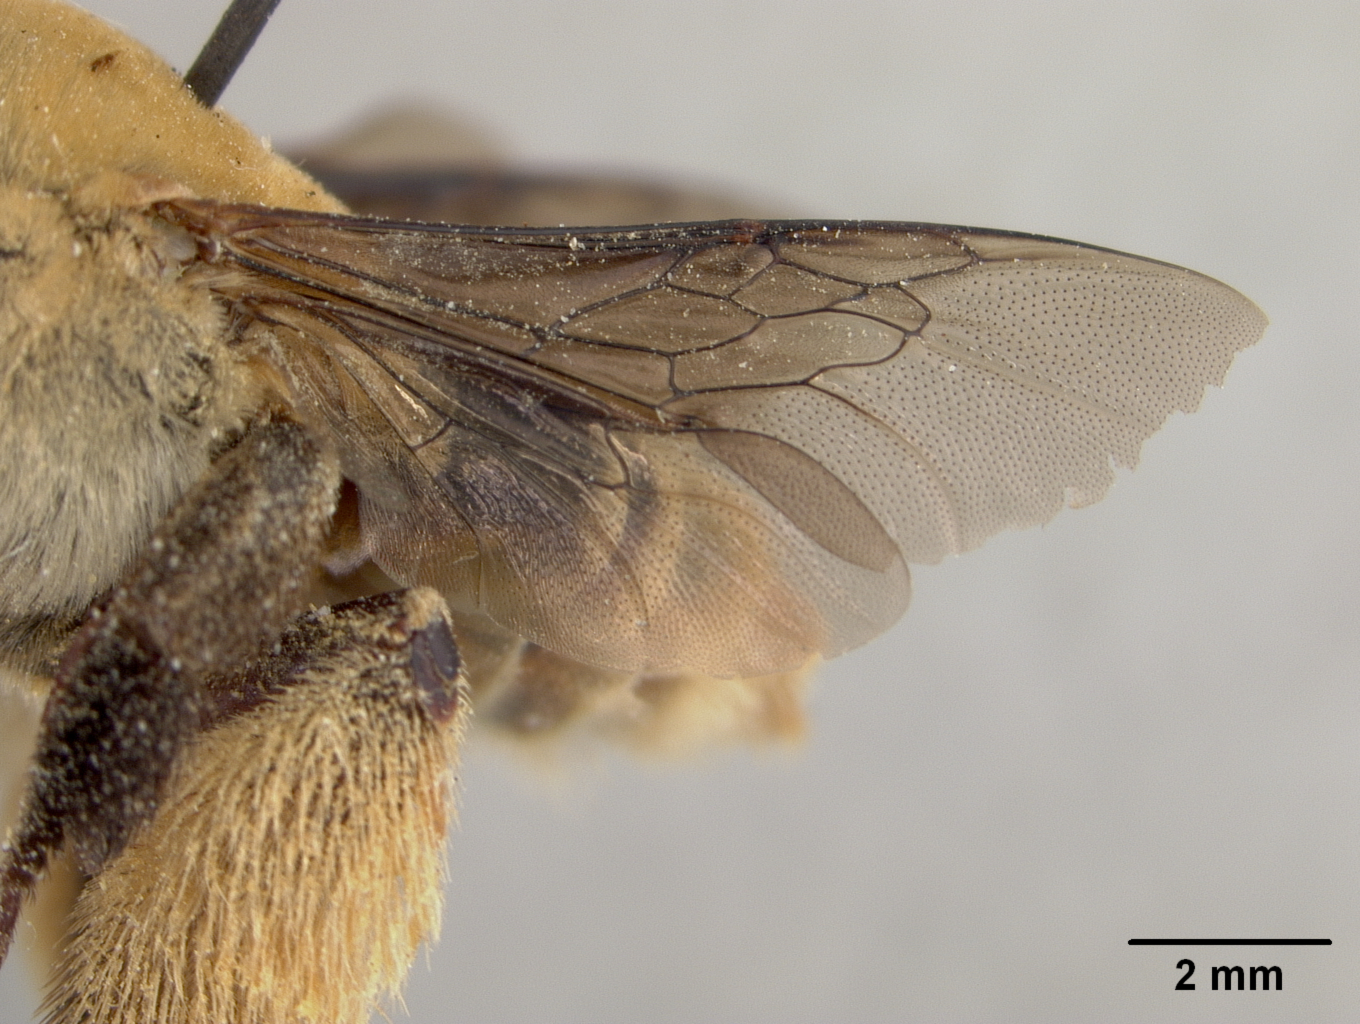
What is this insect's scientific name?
Centris adani
